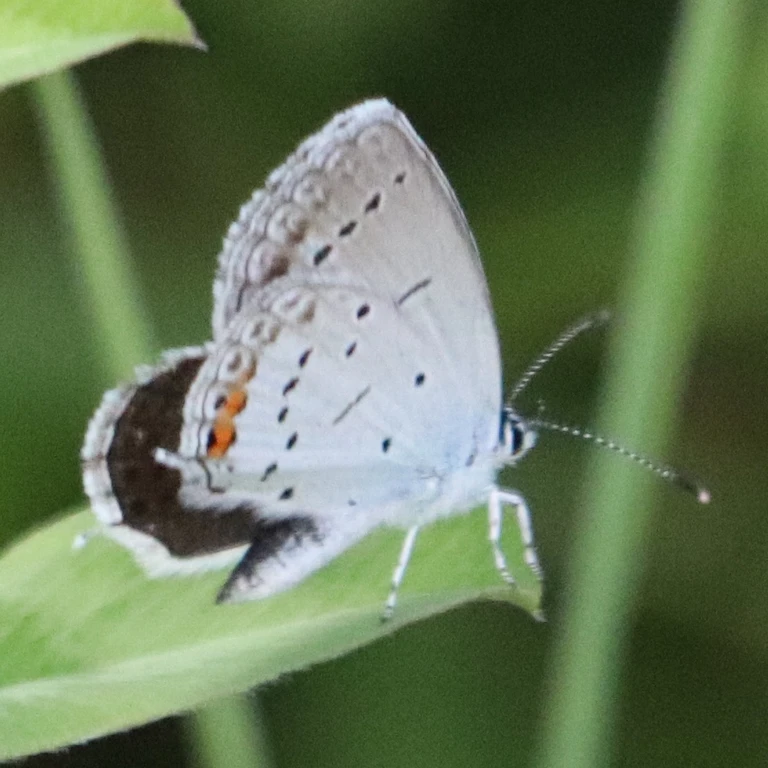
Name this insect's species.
Cupido argiades (also Elkalyce argiades)
